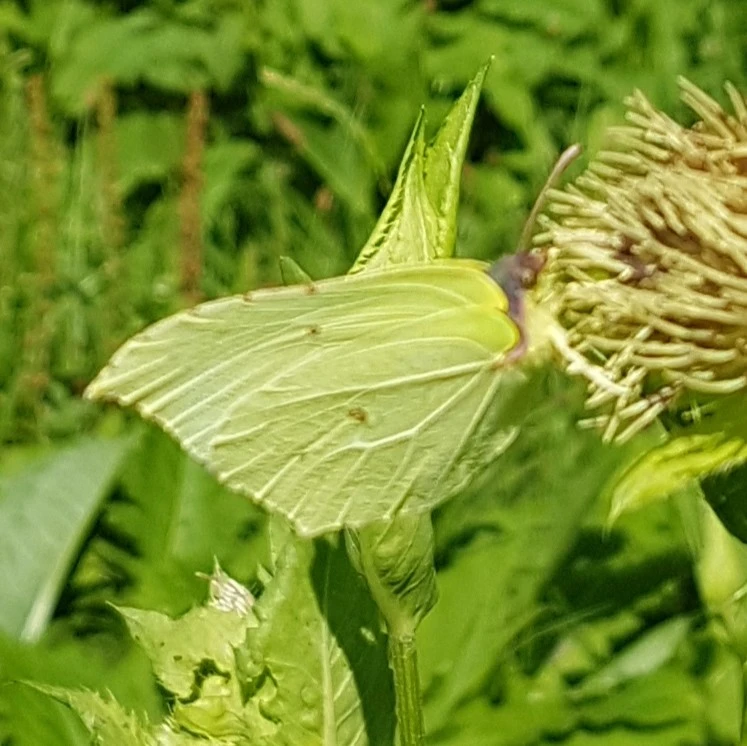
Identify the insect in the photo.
Gonepteryx rhamni
